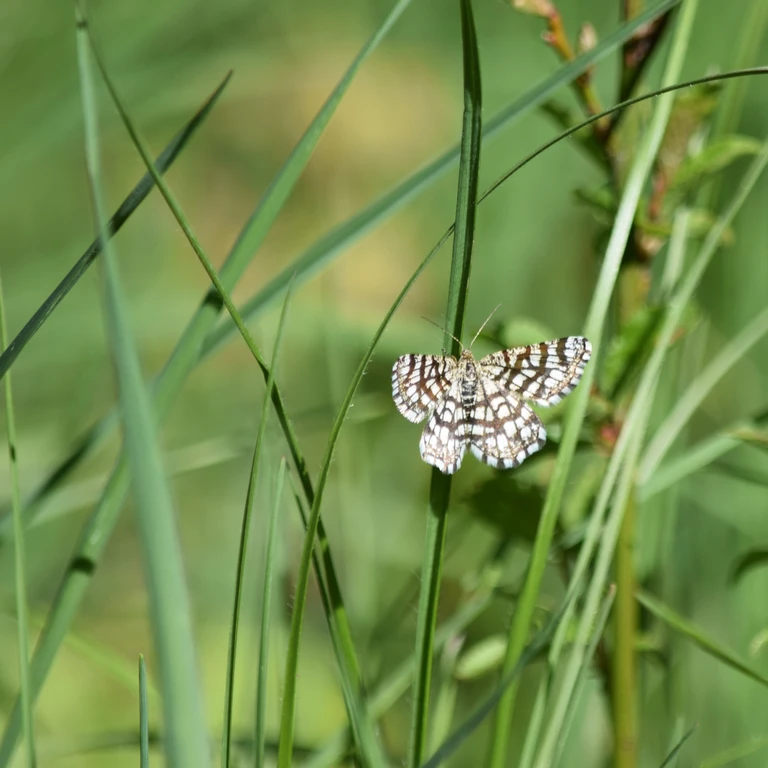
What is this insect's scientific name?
Chiasmia clathrata
